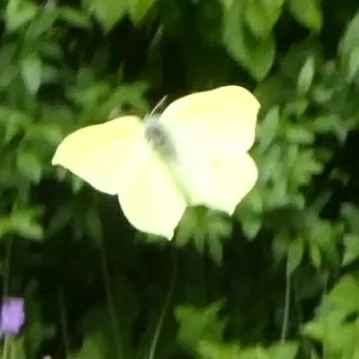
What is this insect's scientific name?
Gonepteryx rhamni
